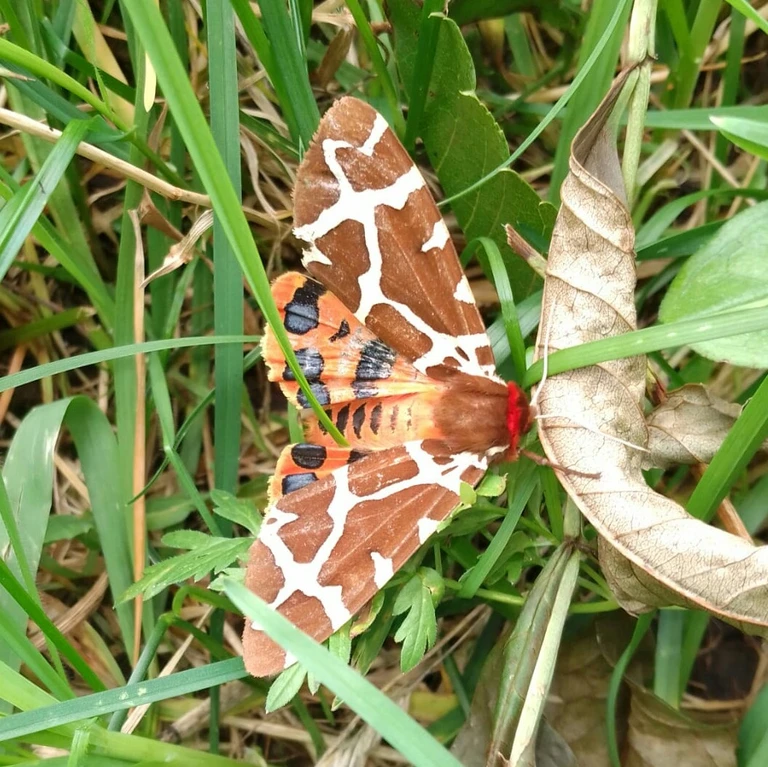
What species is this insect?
Arctia caja
